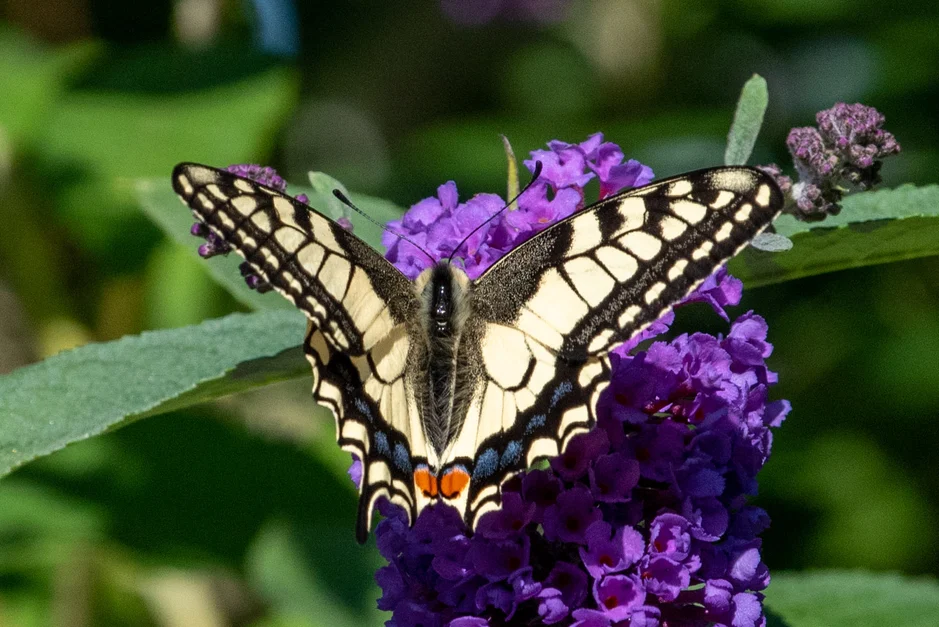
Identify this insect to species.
Papilio machaon
